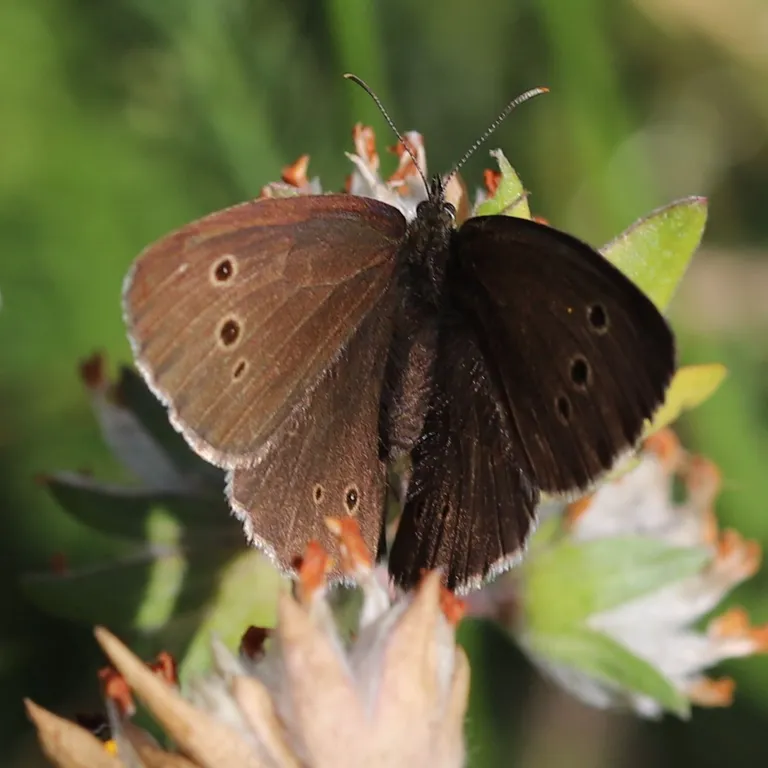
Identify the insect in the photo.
Aphantopus hyperantus
